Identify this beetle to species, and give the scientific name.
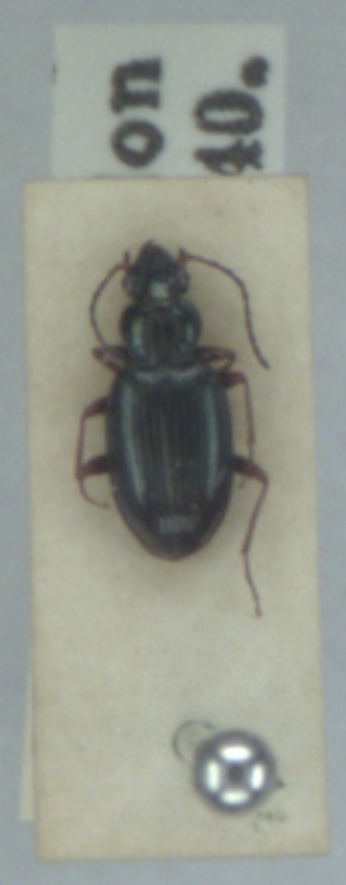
Bembidion deletum
